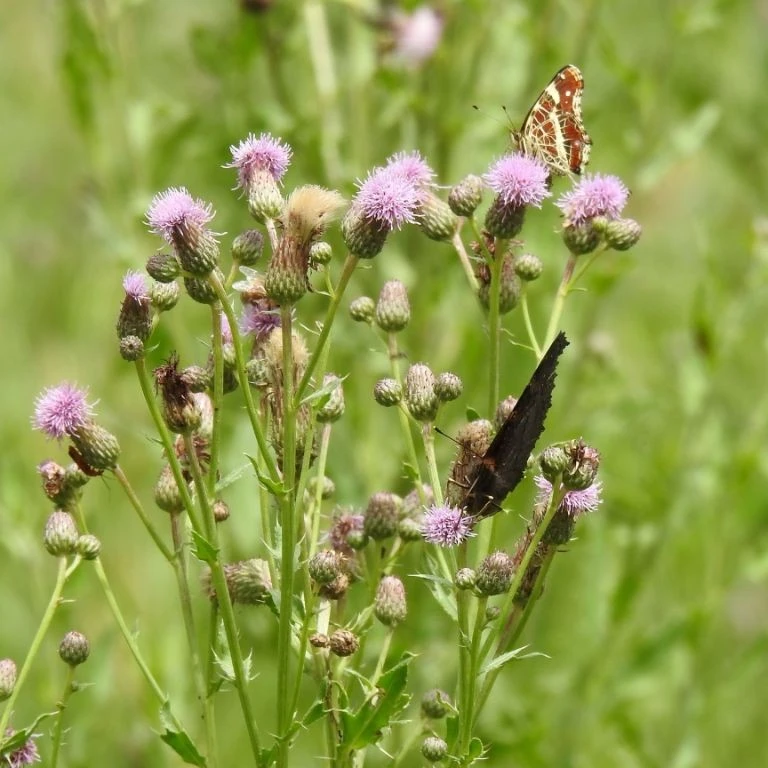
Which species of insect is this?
Araschnia levana
